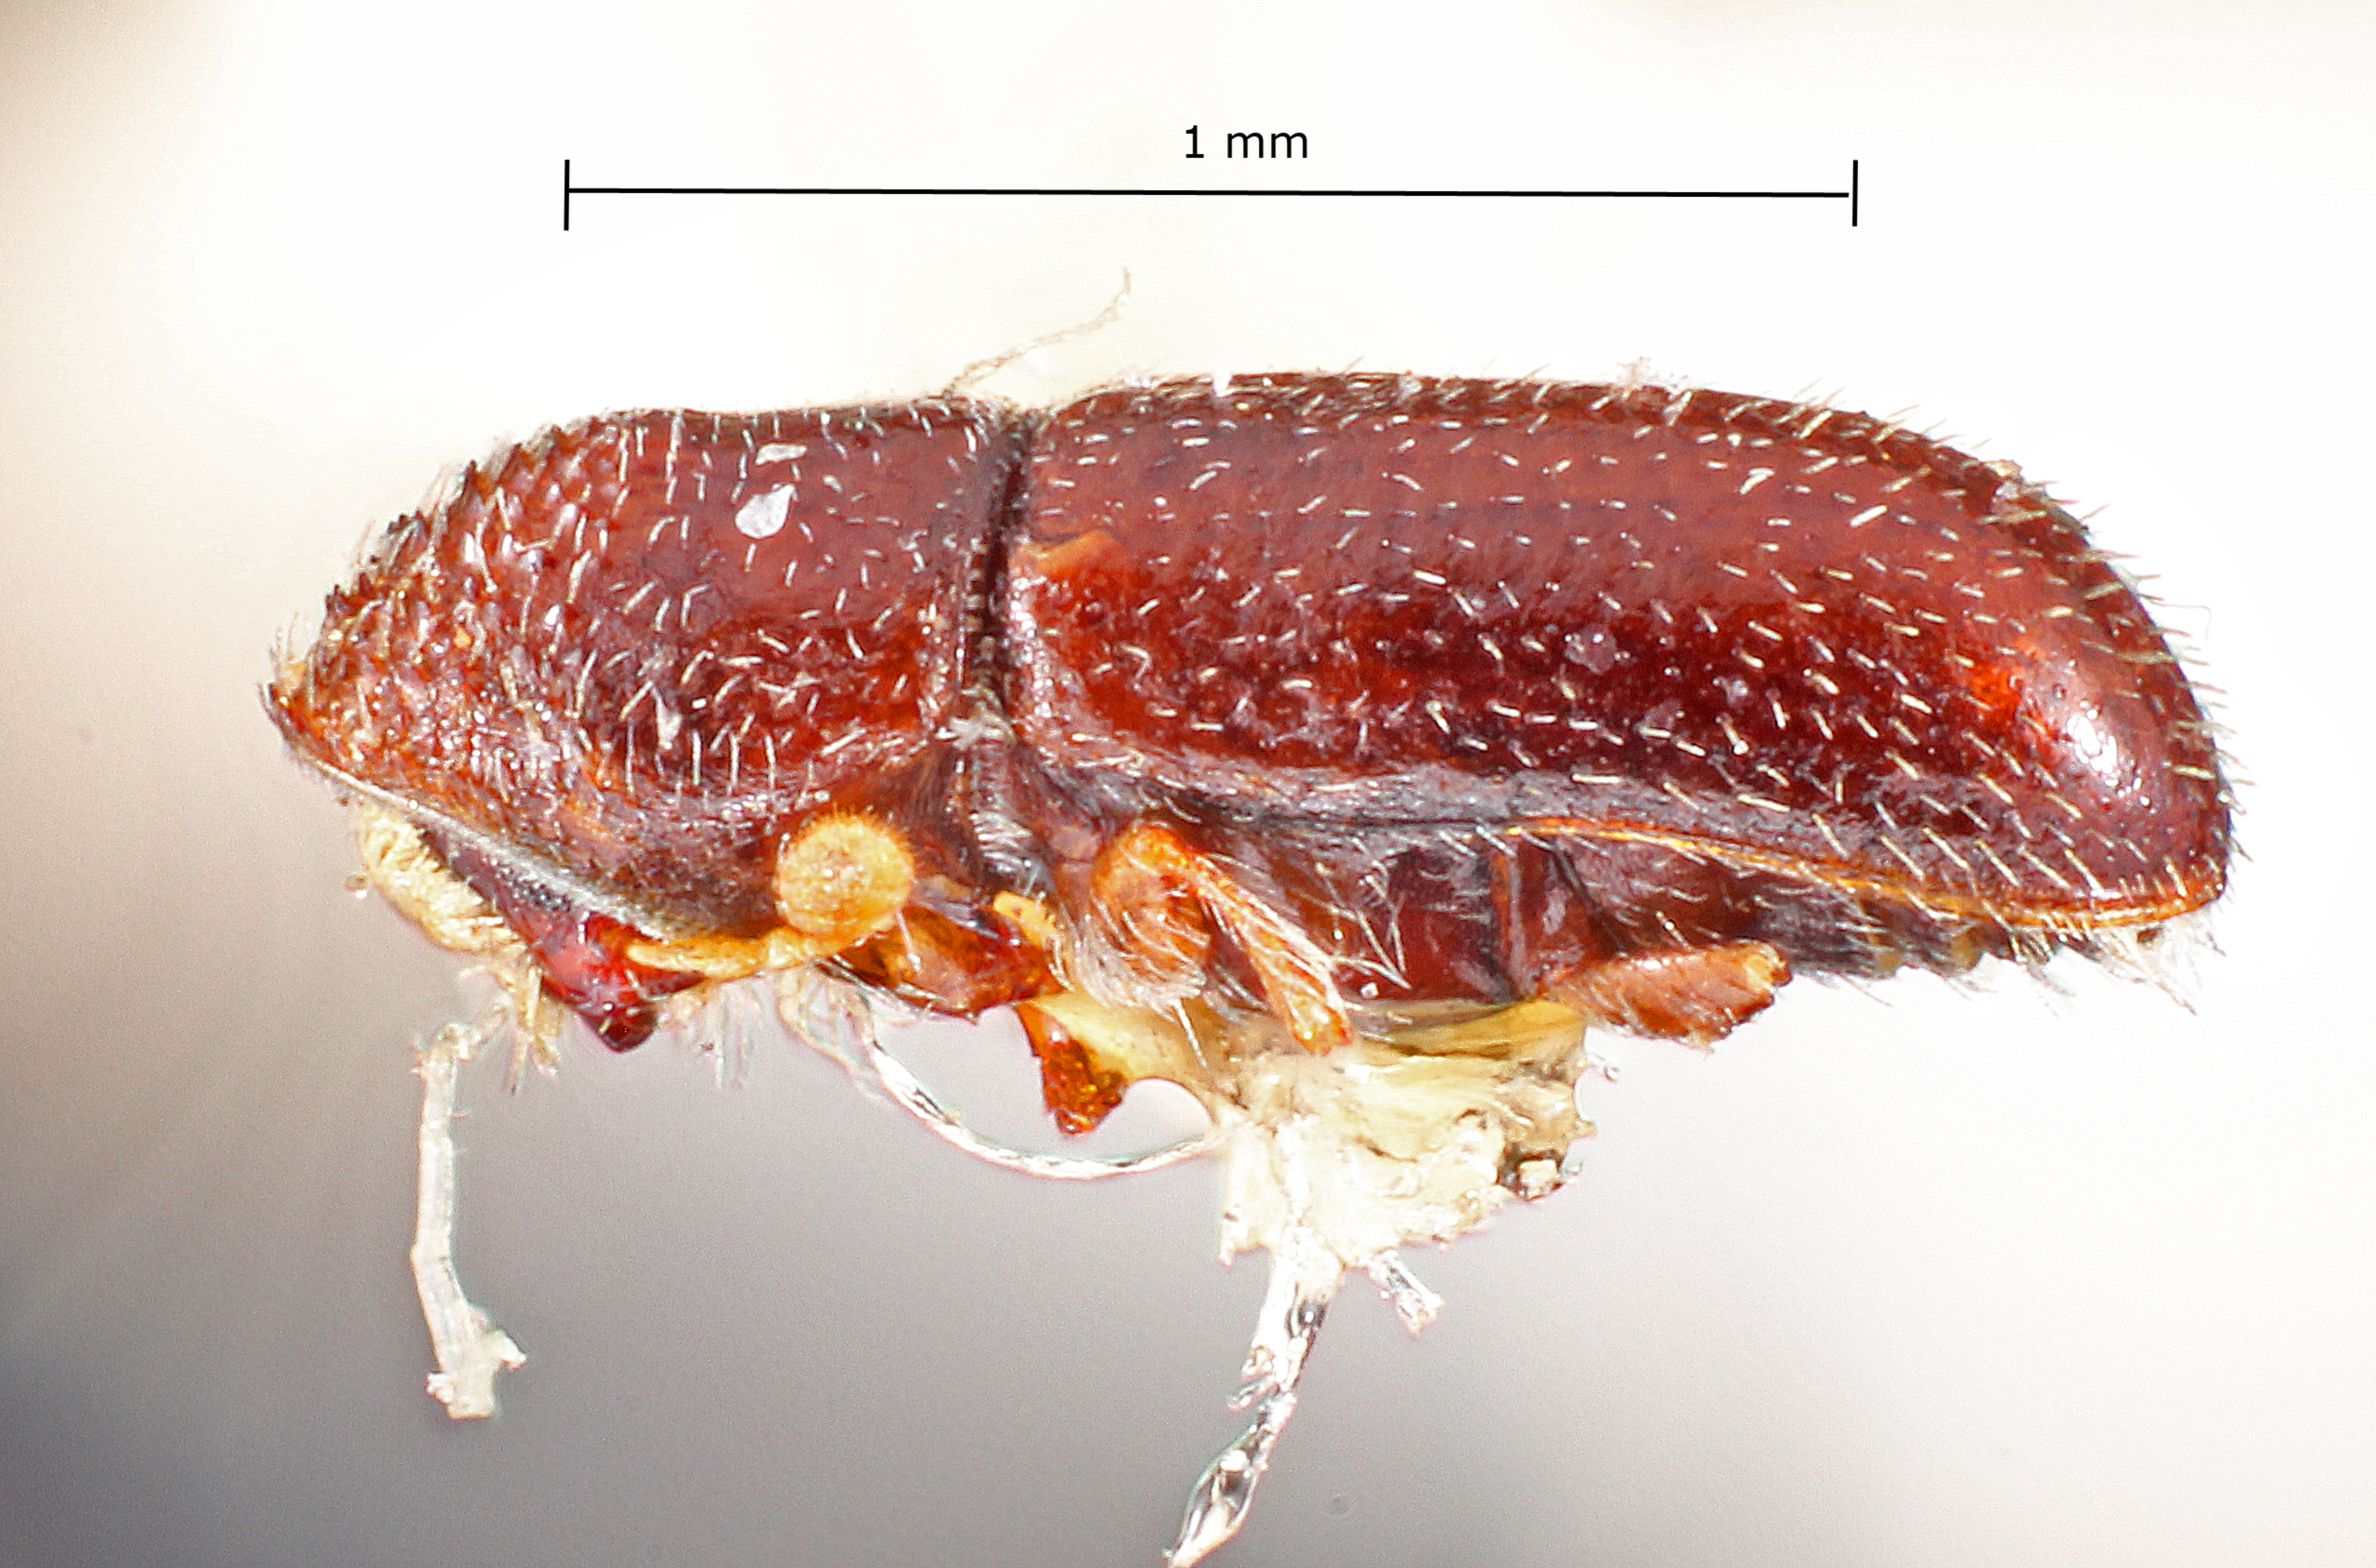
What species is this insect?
Pseudopityophthorus fagi
